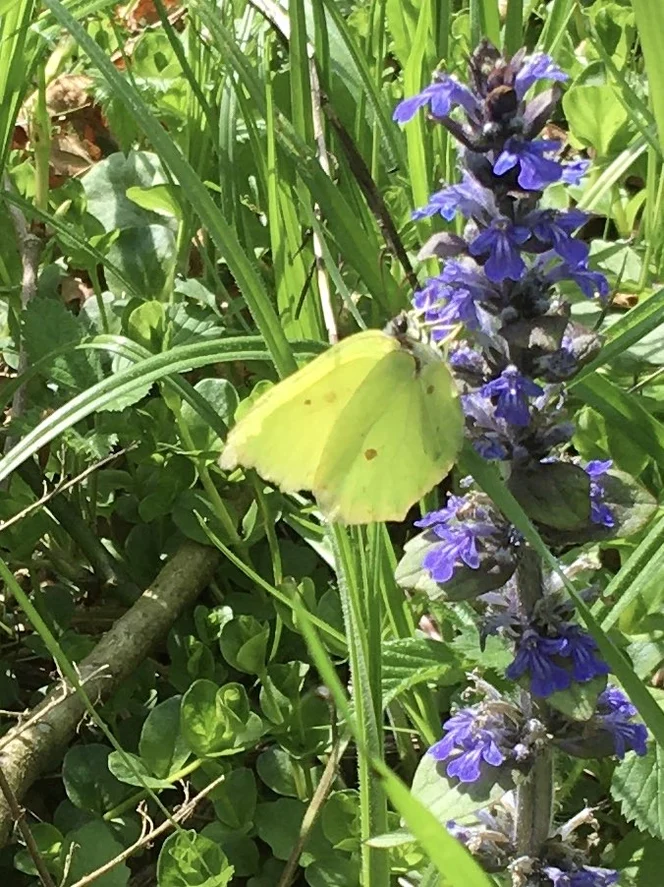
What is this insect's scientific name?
Gonepteryx rhamni
